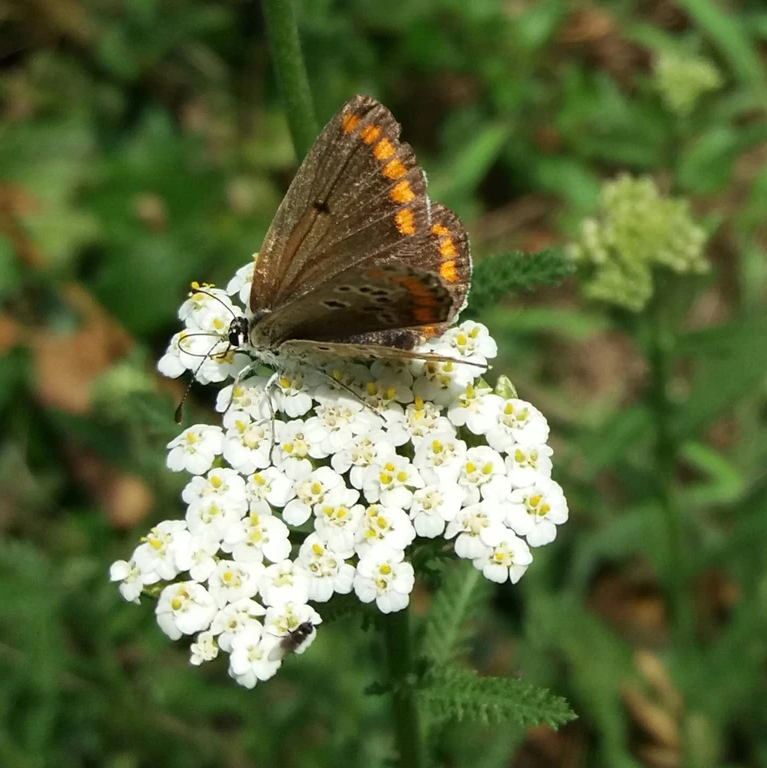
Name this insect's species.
Aricia agestis/artaxerxes
